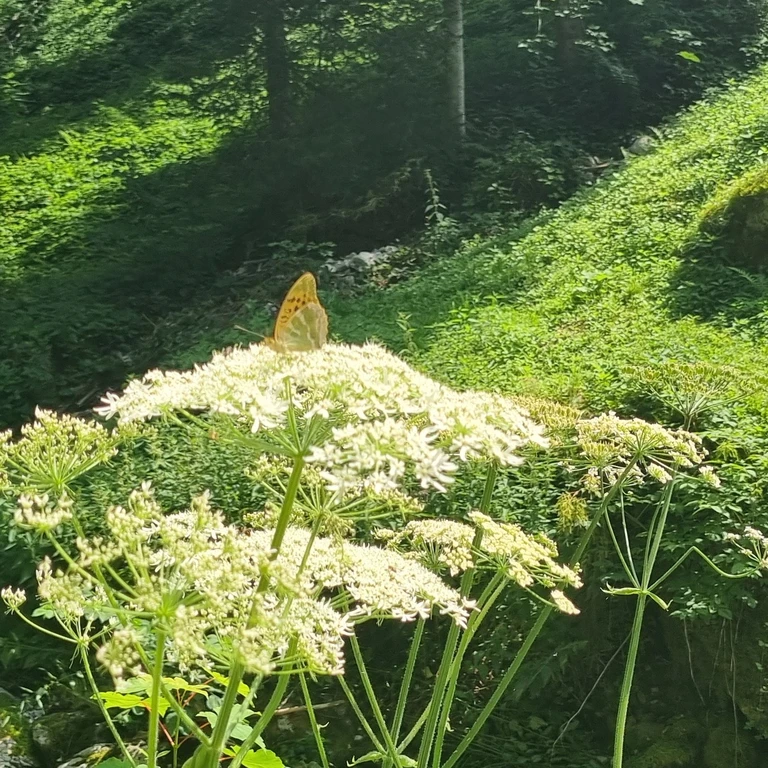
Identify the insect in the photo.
Argynnis paphia
